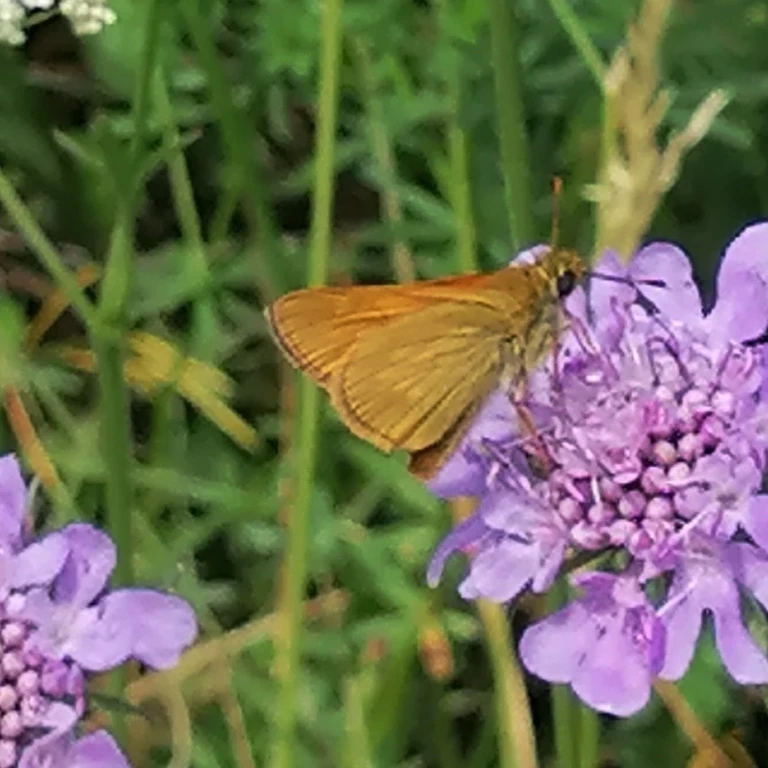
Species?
Ochlodes sylvanus (also Ochlodes venata)
